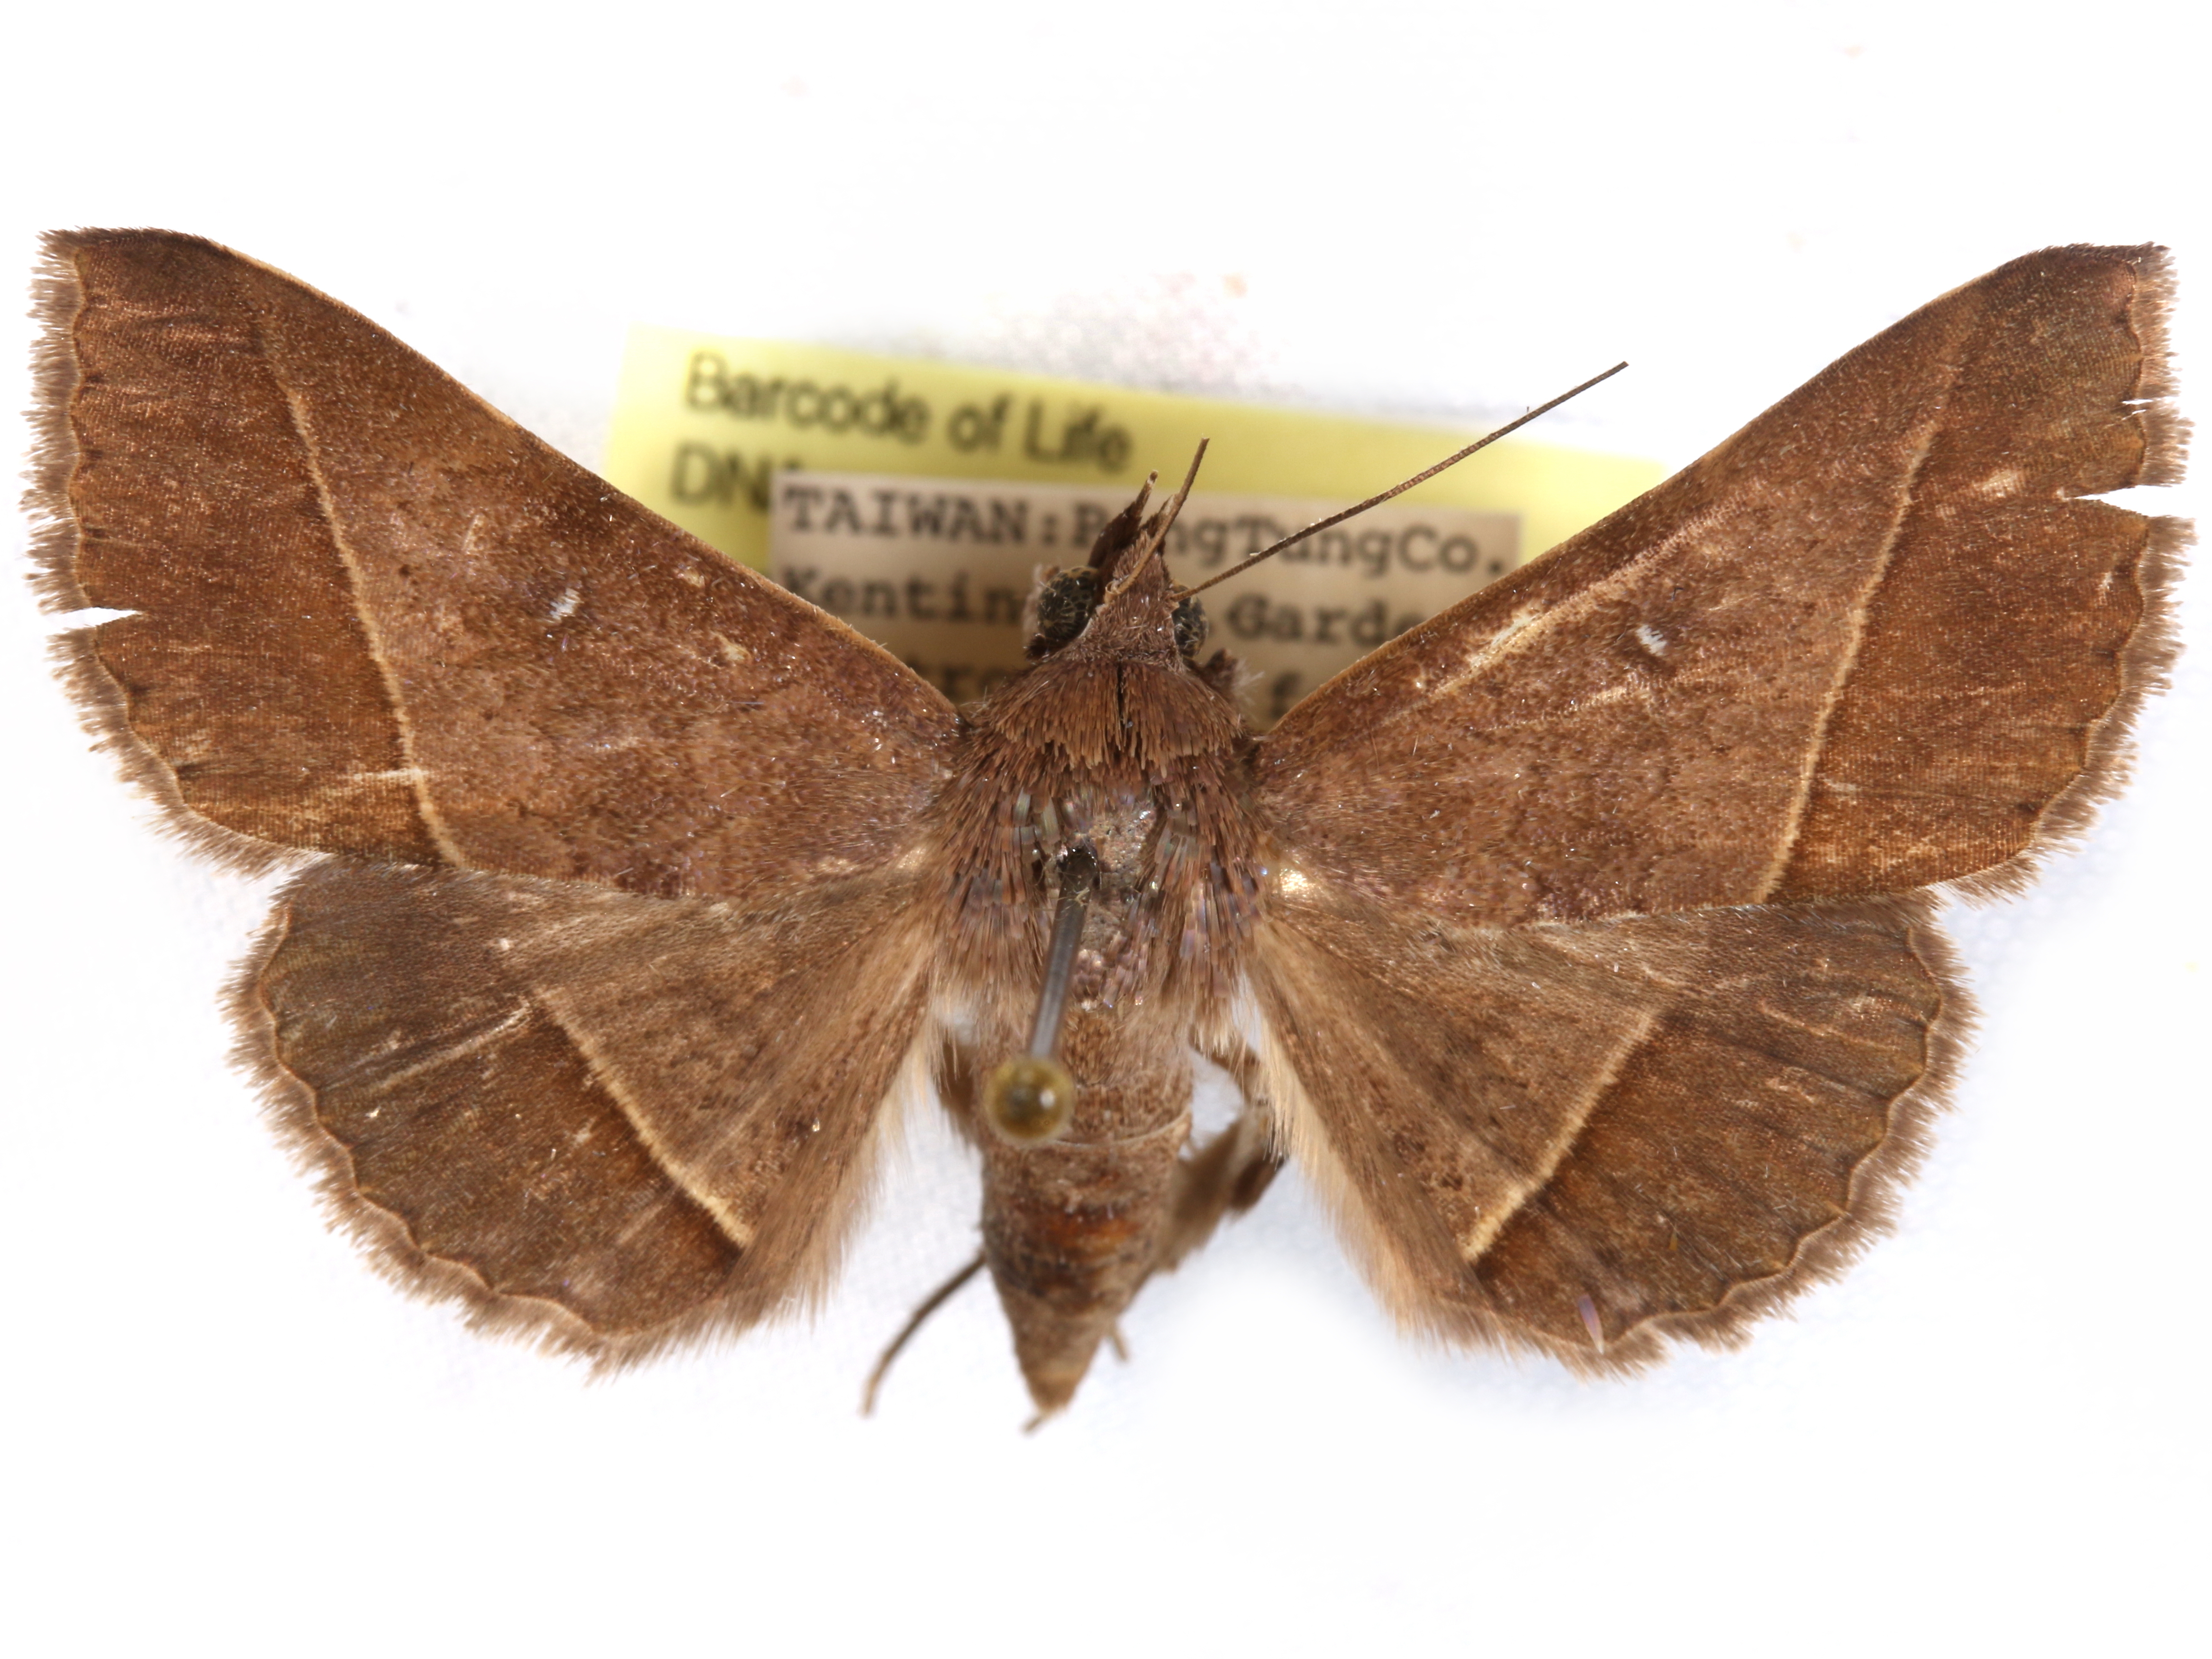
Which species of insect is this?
Hypospila bolinoides
